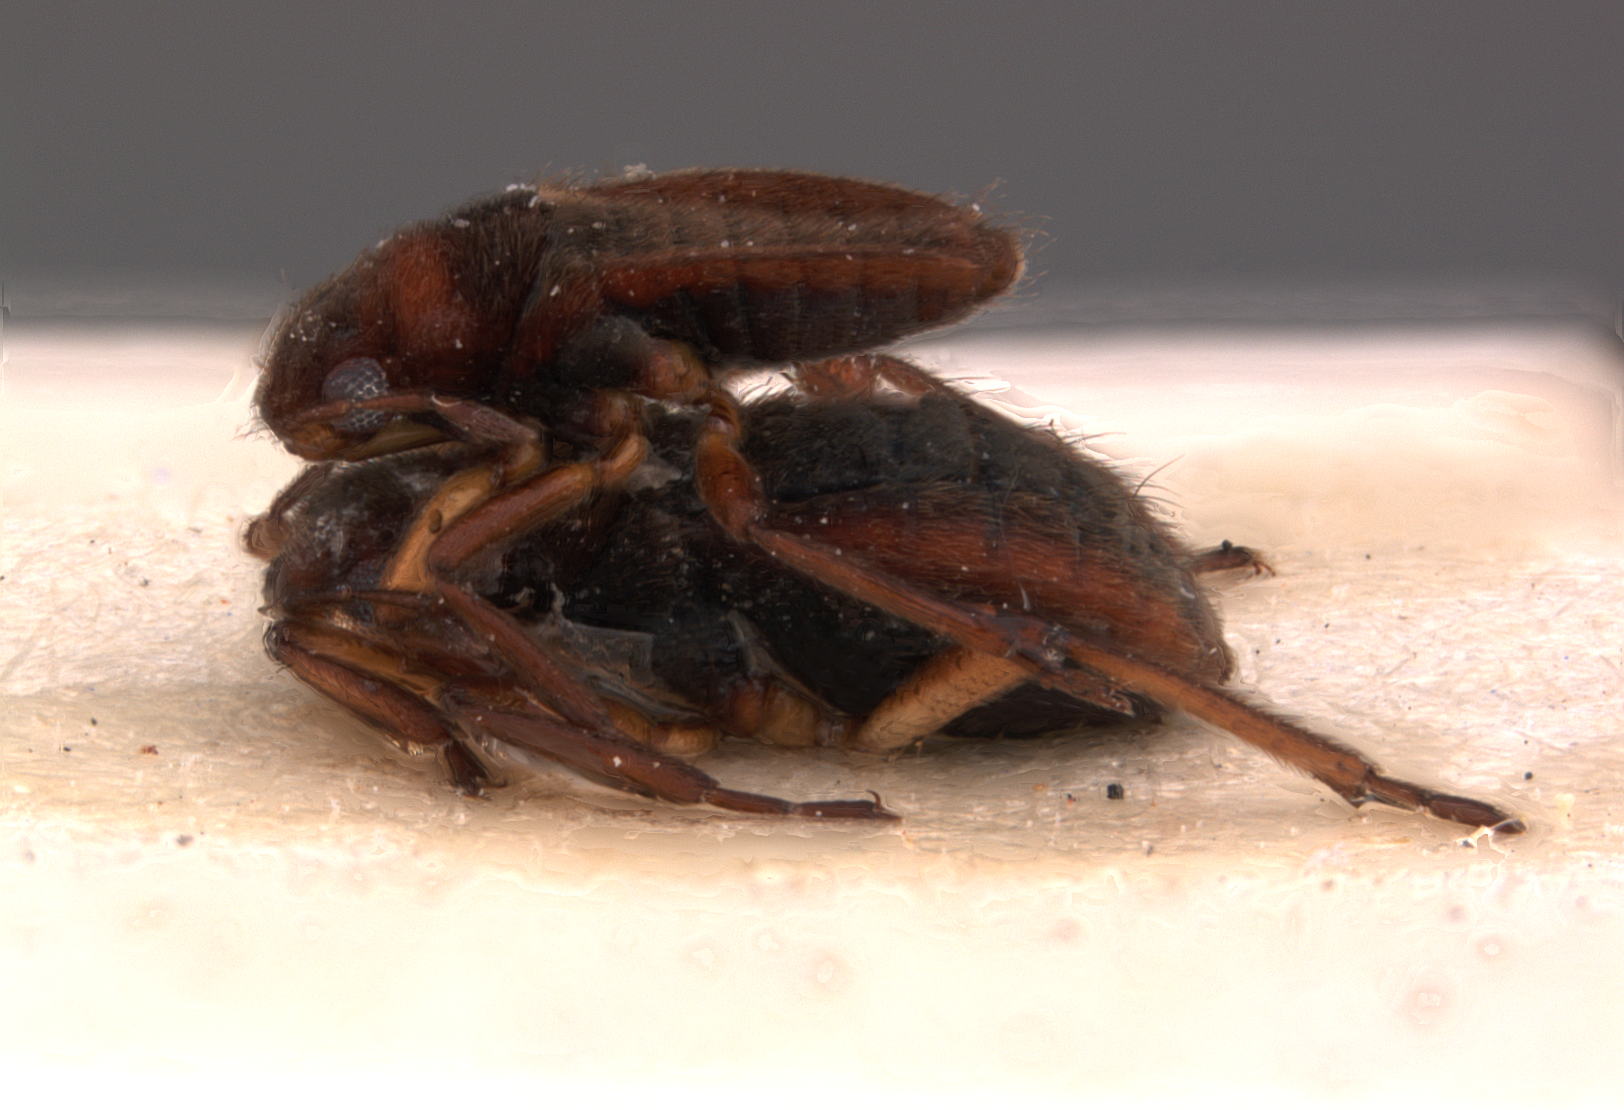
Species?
Microvelia potama
